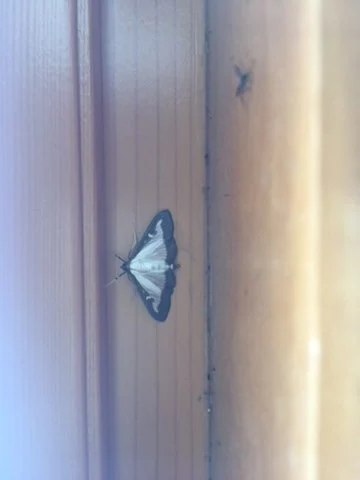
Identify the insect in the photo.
Cydalima perspectalis
